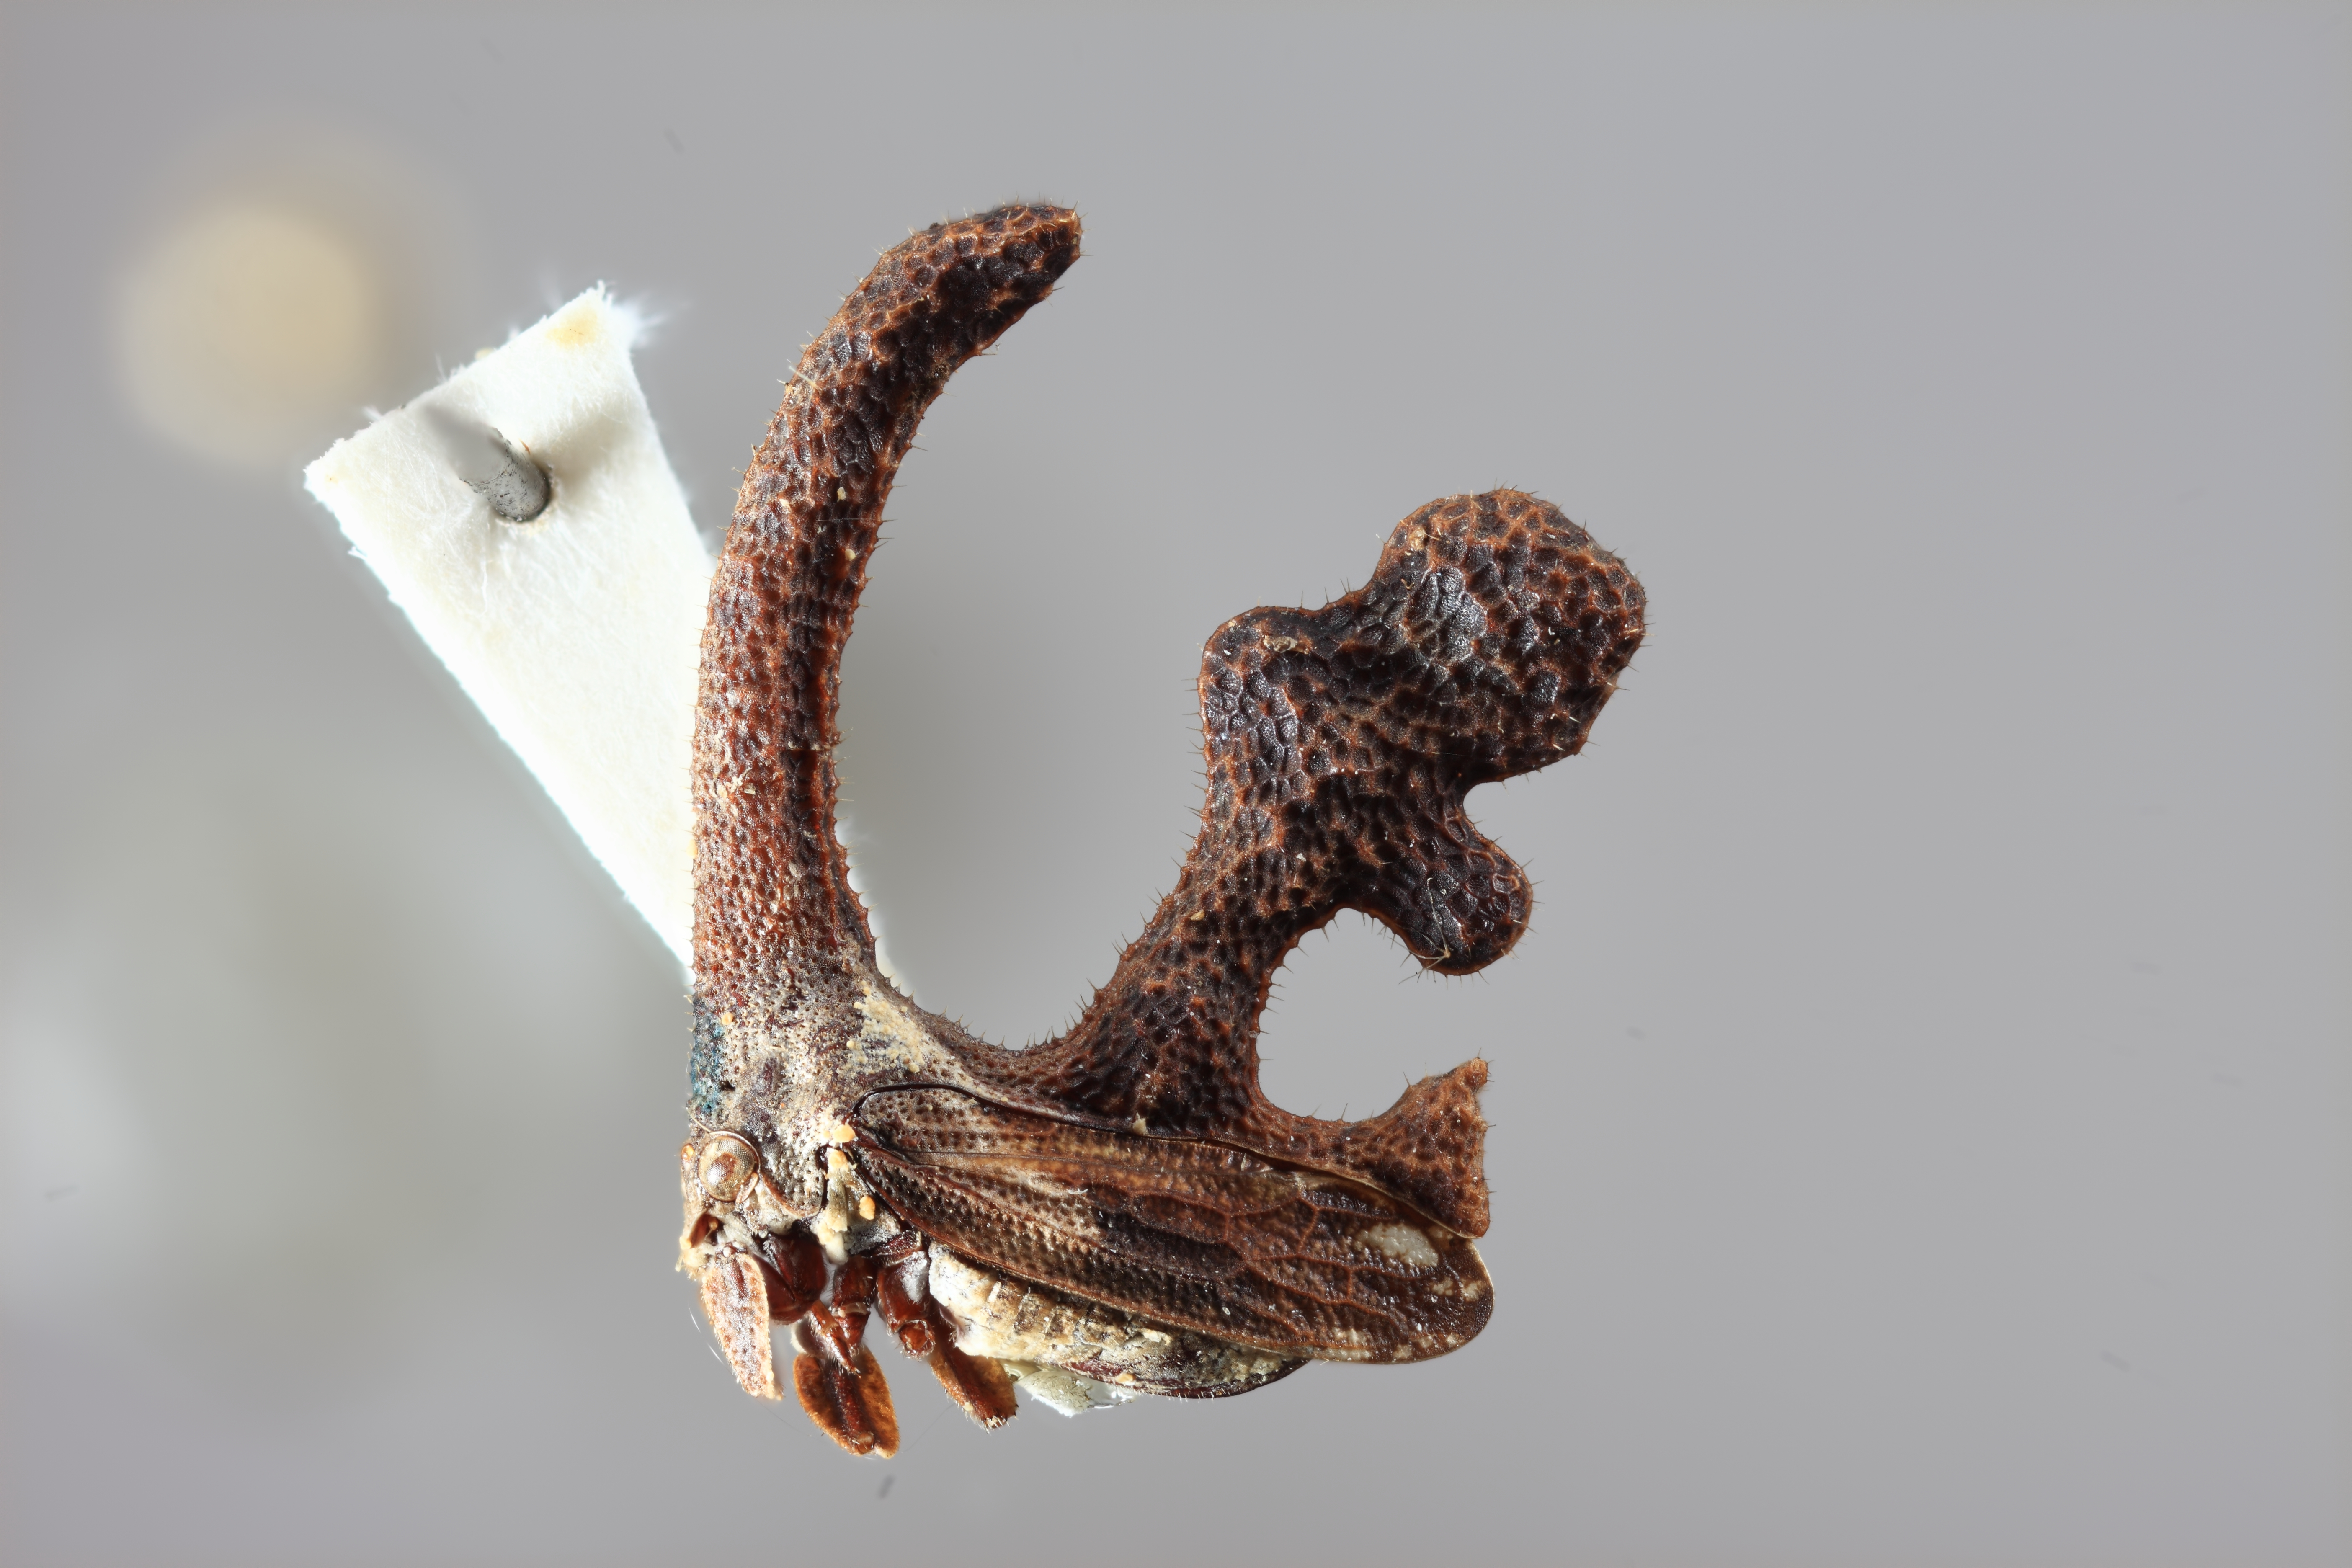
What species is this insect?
Cladonota yucatanensis
